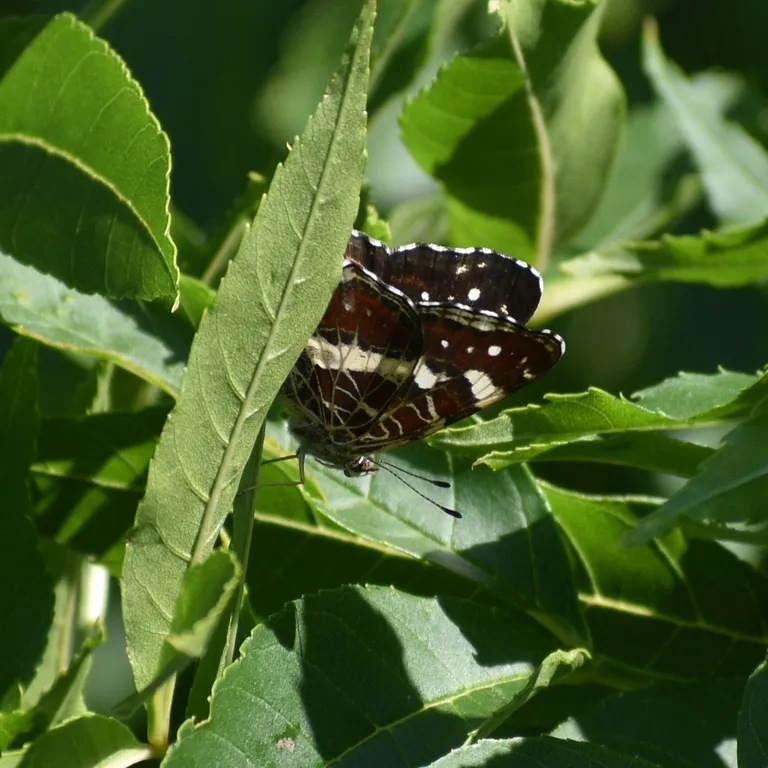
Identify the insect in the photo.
Araschnia levana
